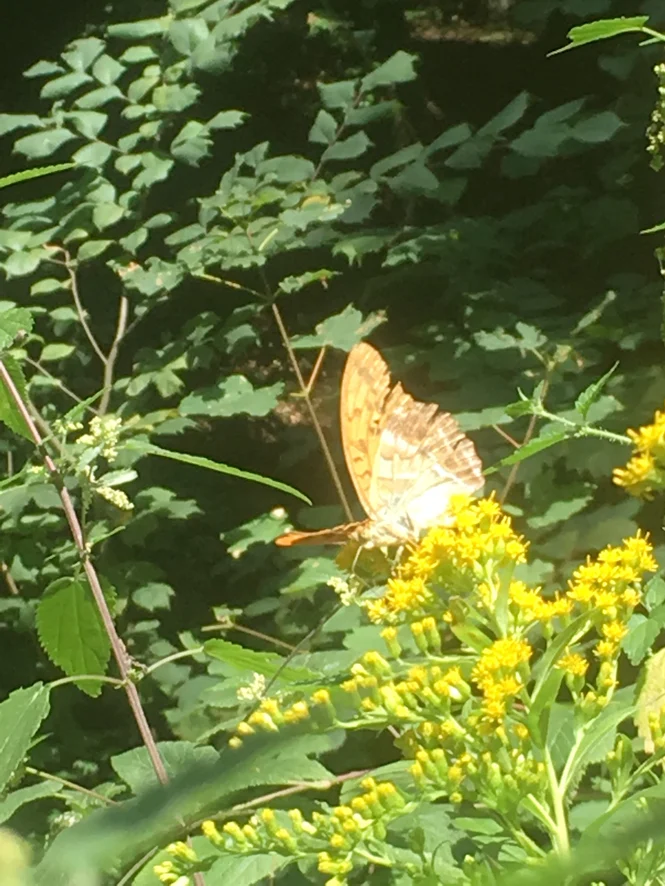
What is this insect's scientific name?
Argynnis paphia
